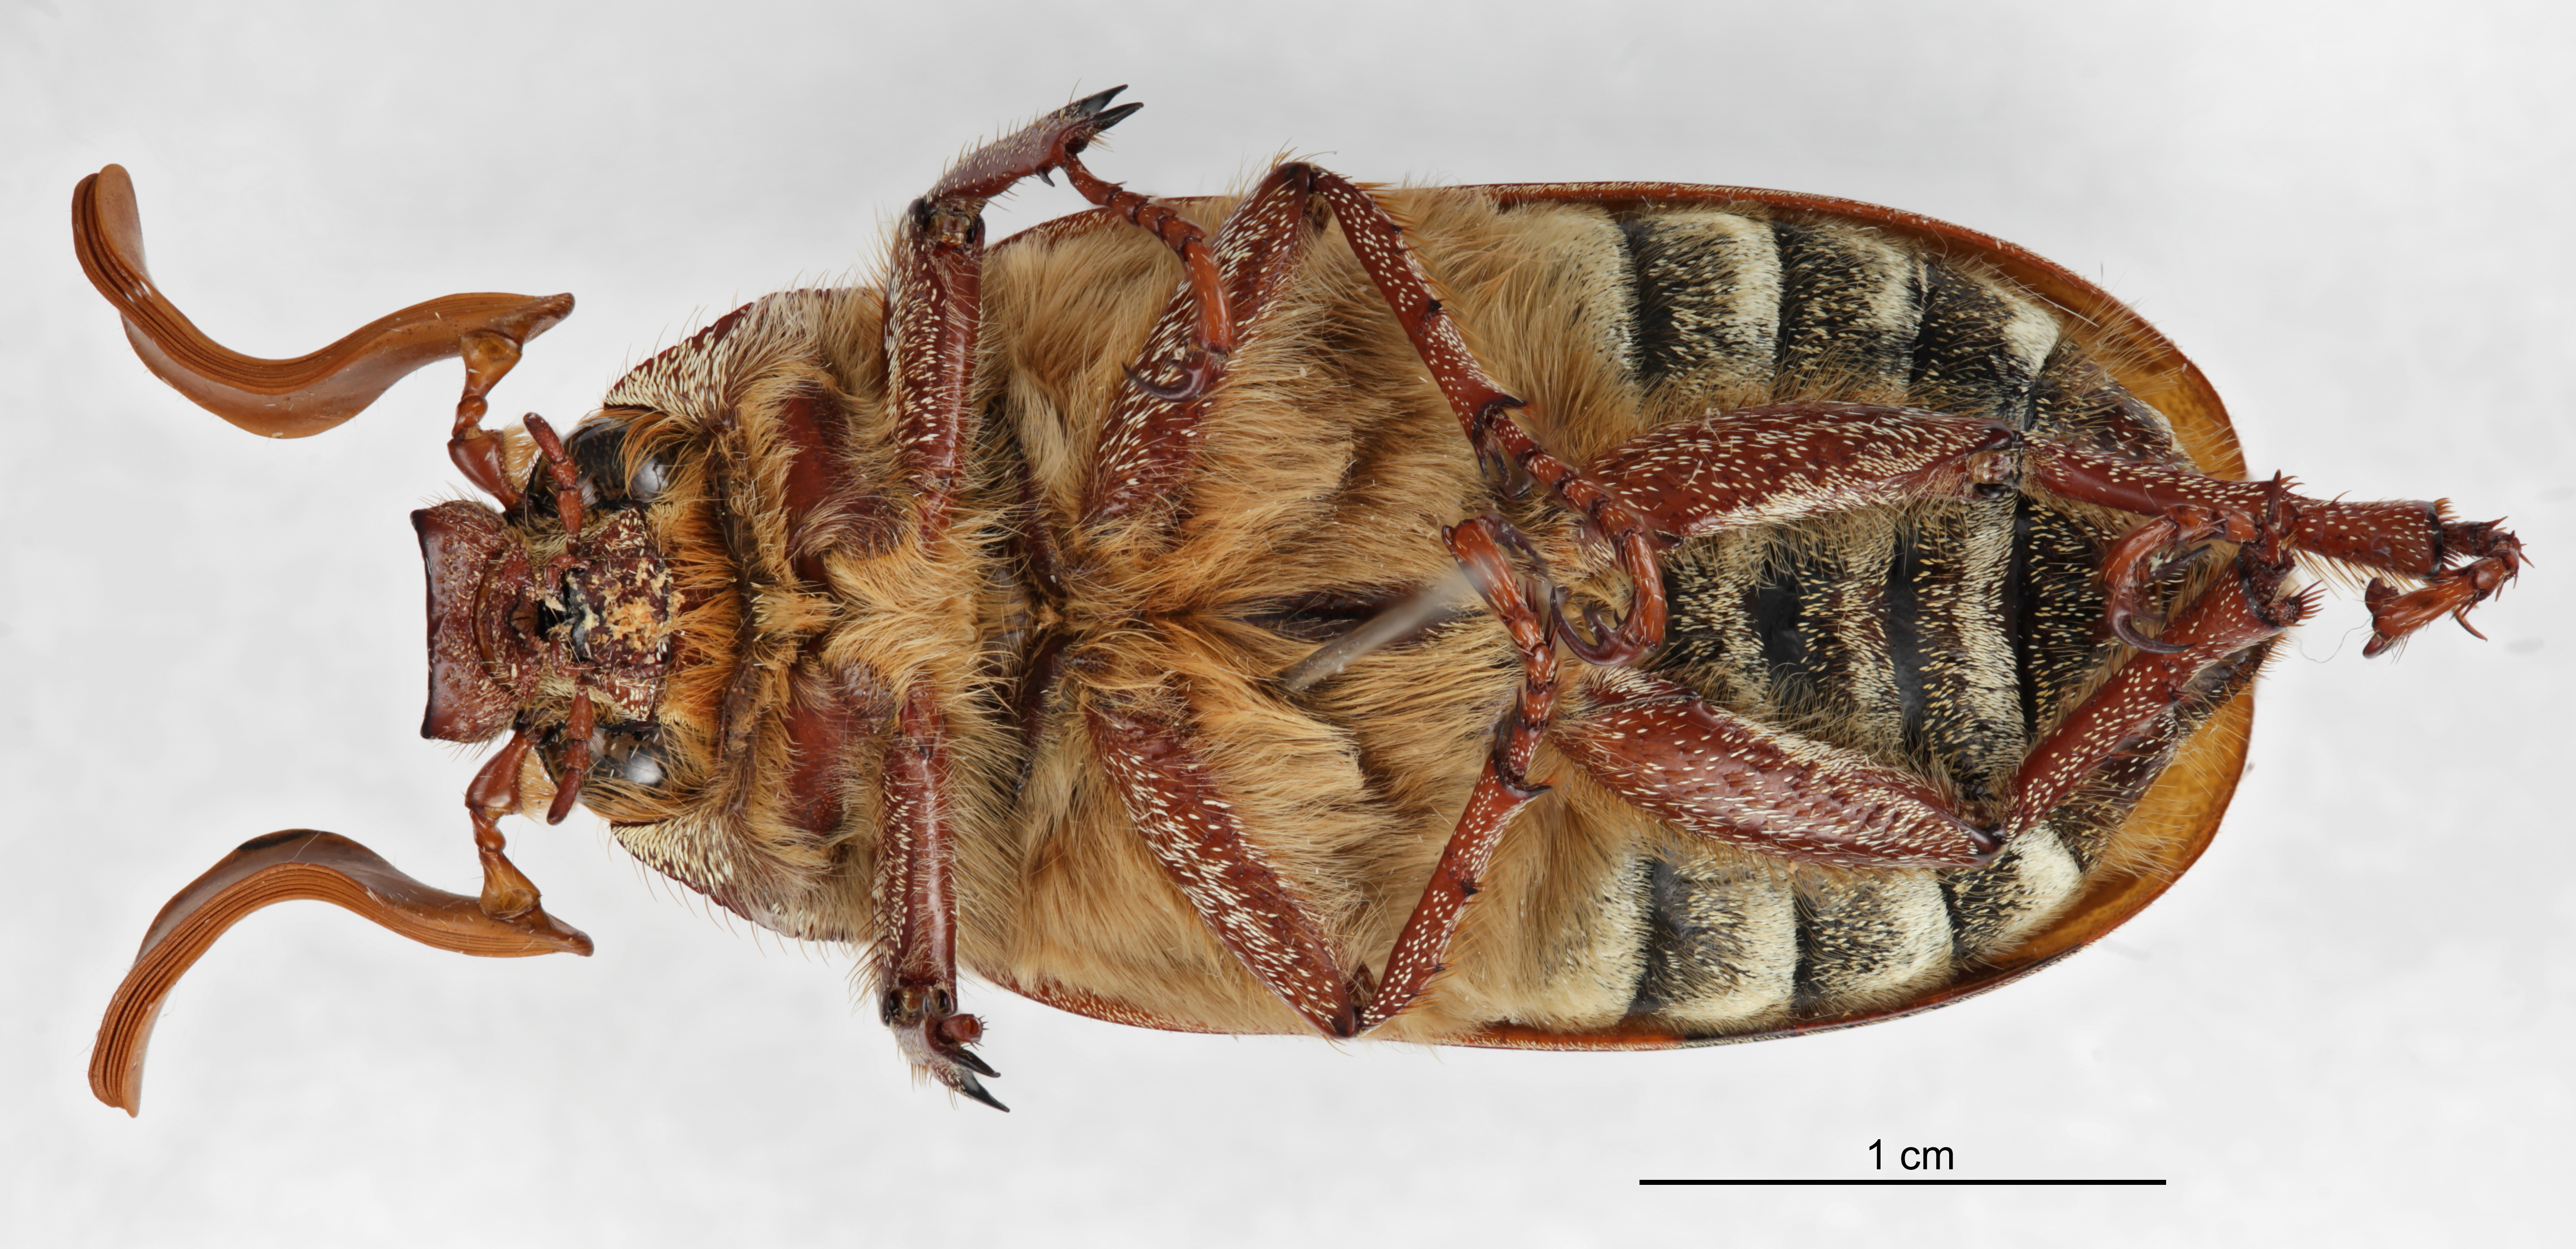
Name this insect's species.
Polyphylla decemlineata
